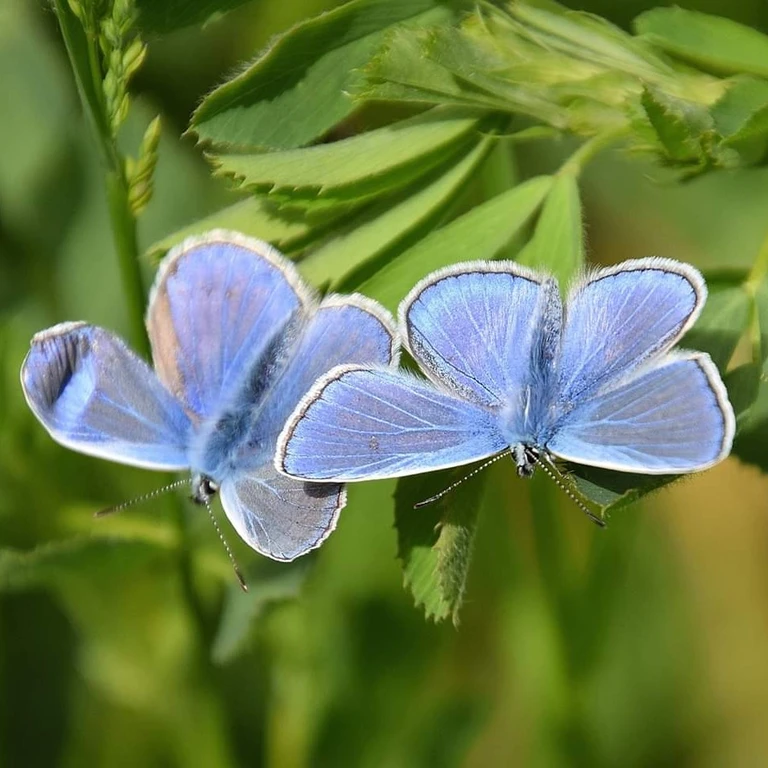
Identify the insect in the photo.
Polyommatus icarus
